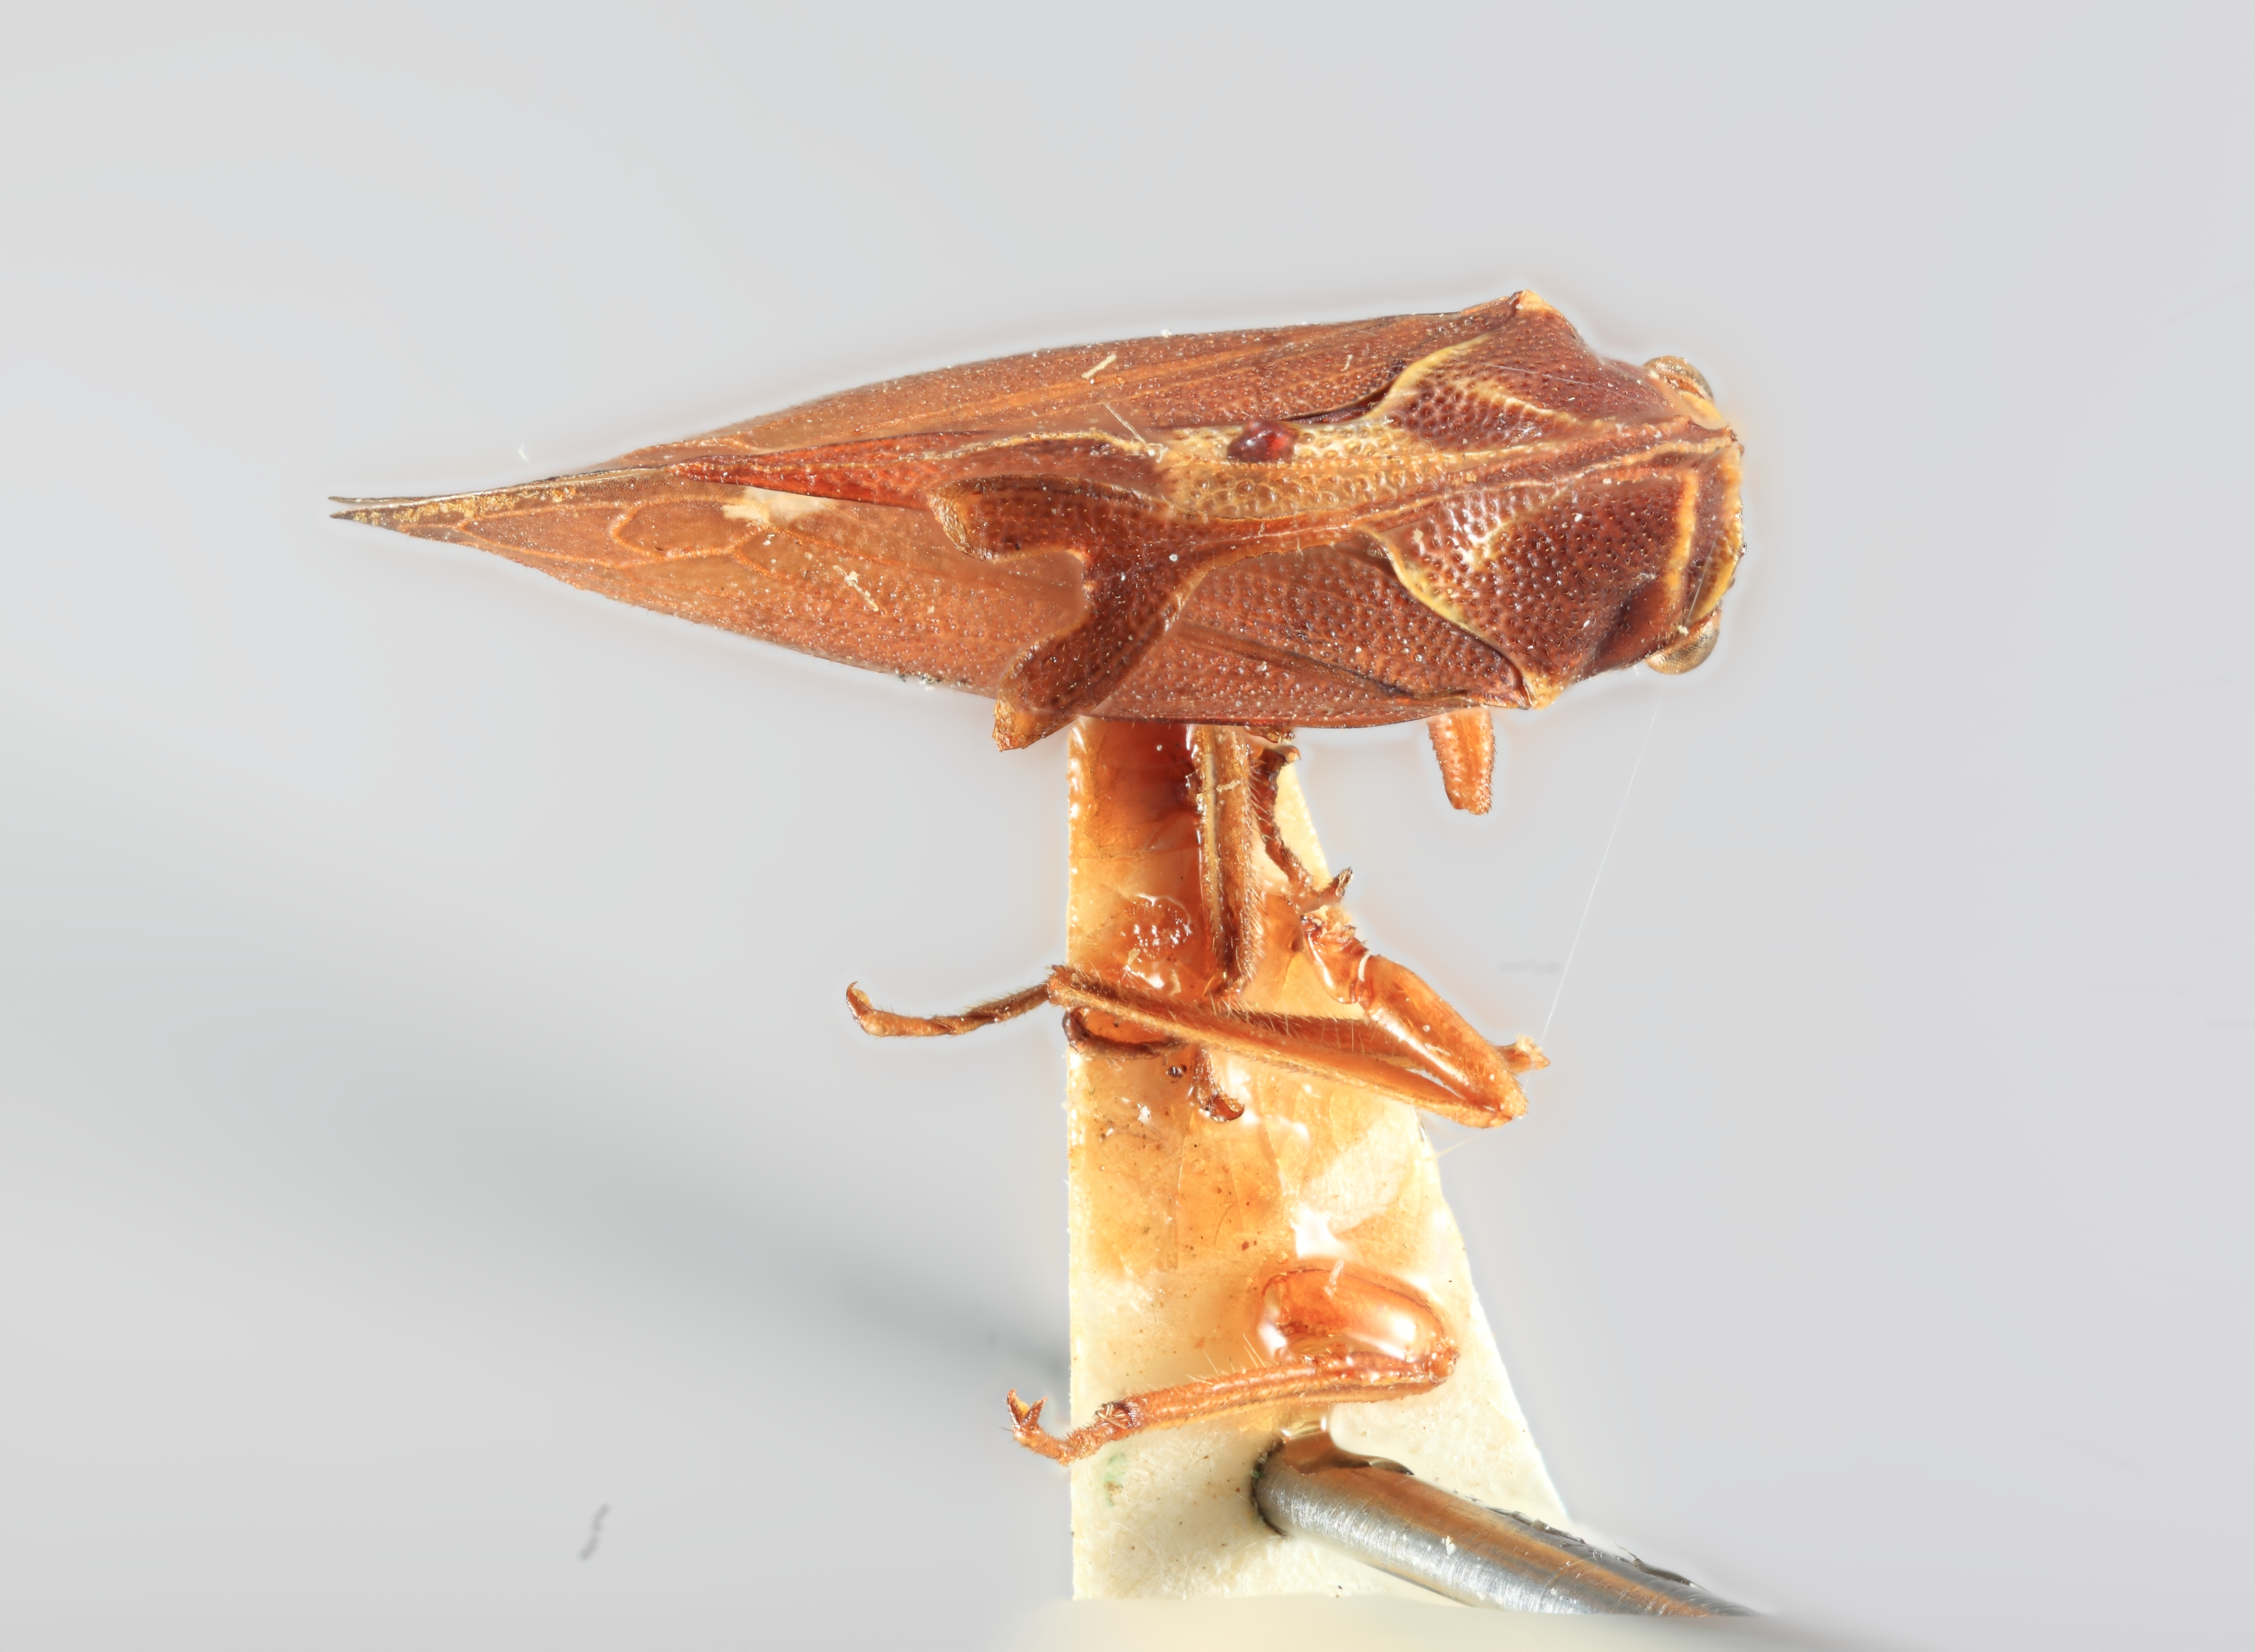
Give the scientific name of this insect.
Hypsauchenia recurva
